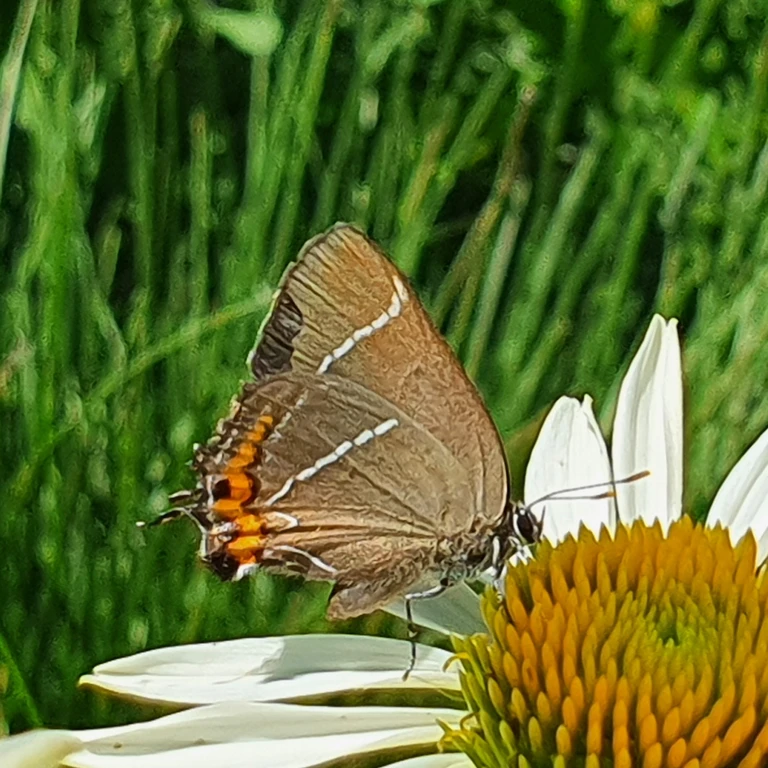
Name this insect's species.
Satyrium w-album
